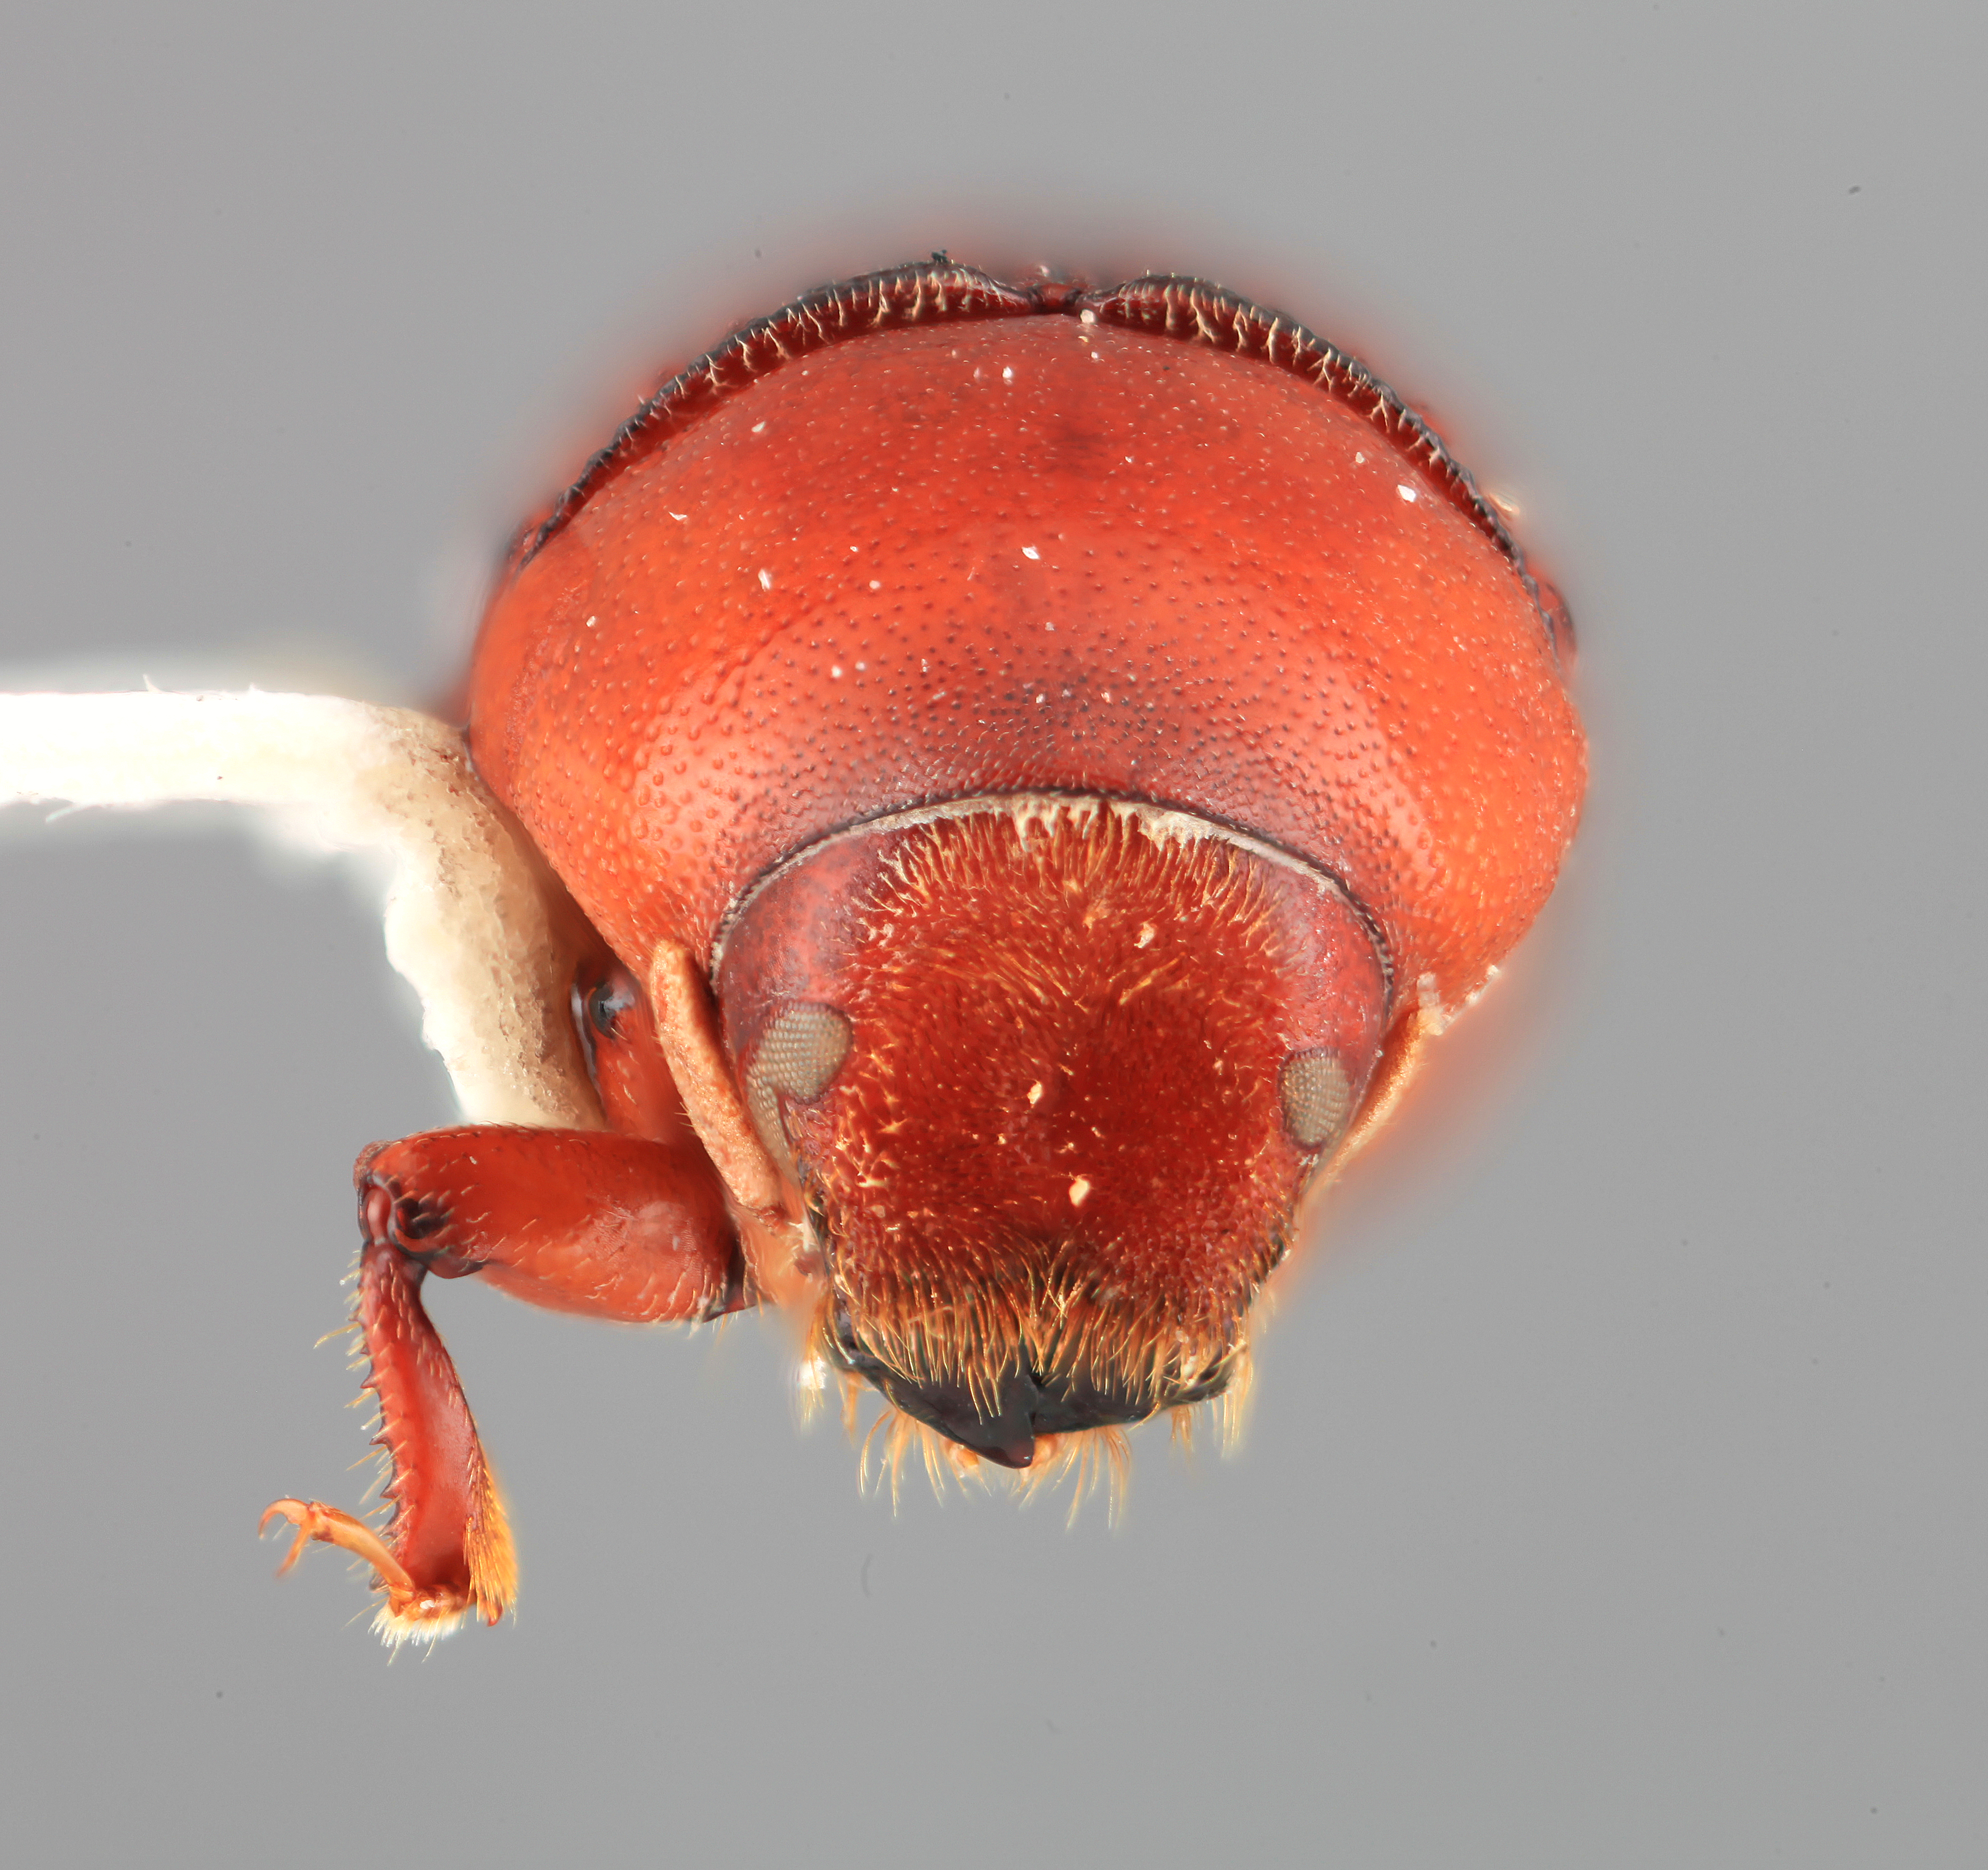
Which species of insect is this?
Olonthogaster regalis
